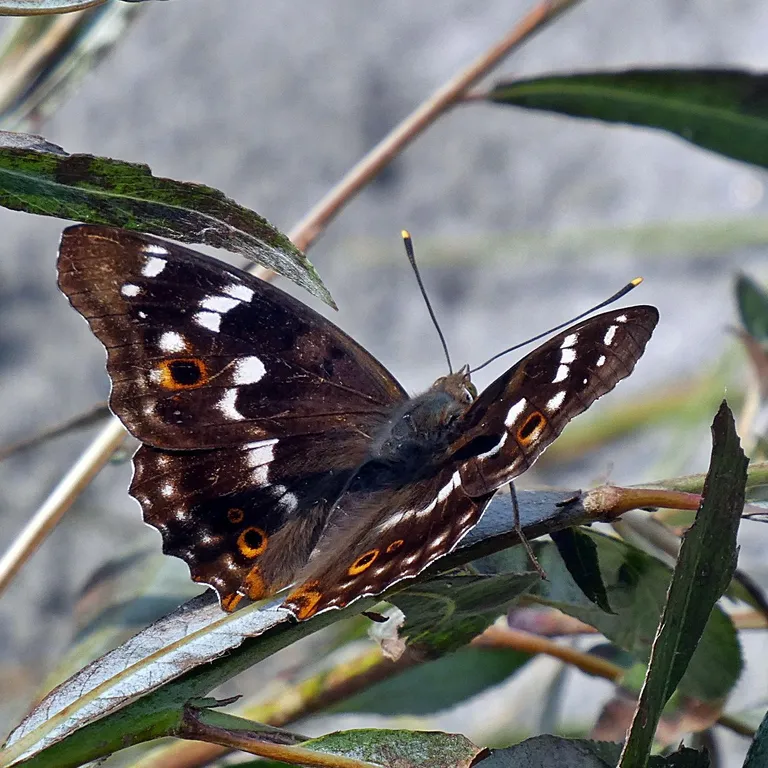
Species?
Apatura ilia
